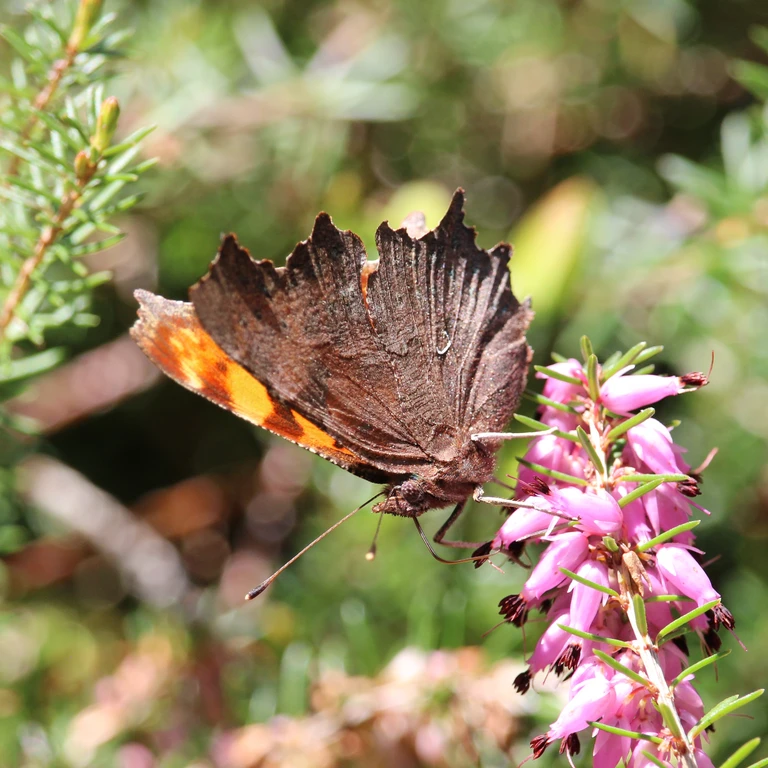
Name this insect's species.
Polygonia c-album
